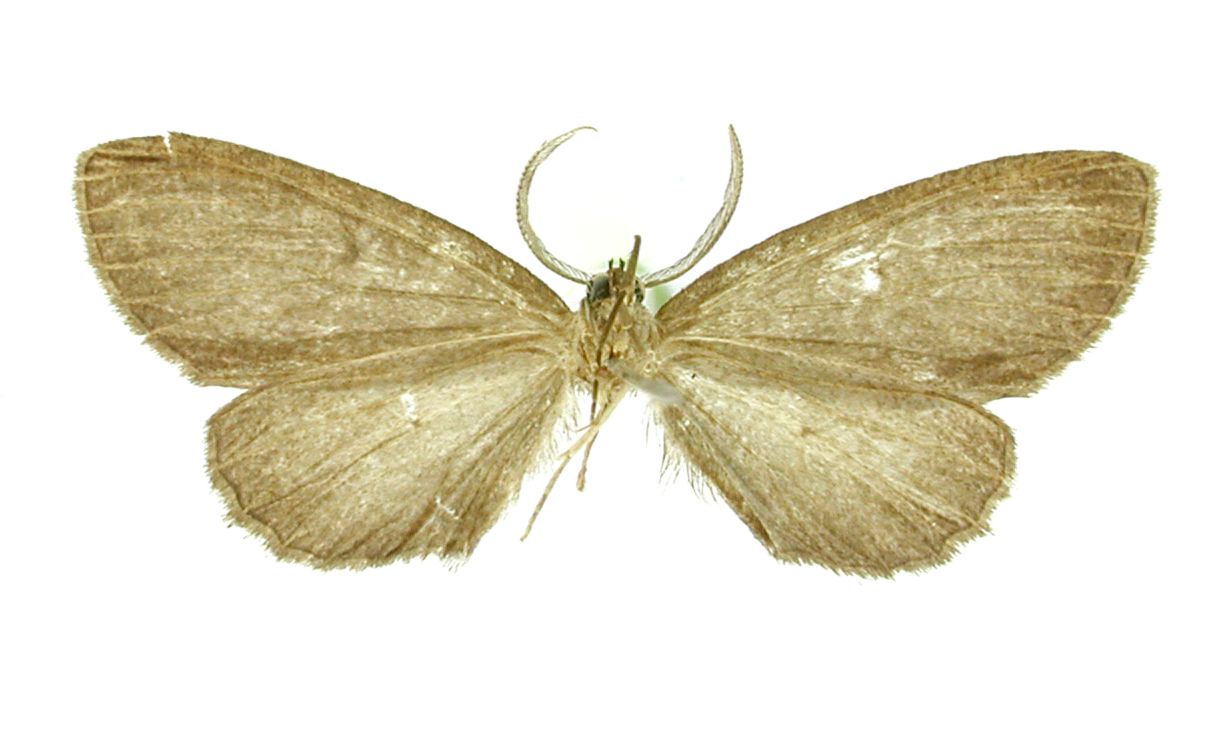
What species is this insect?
Tornos brutus
